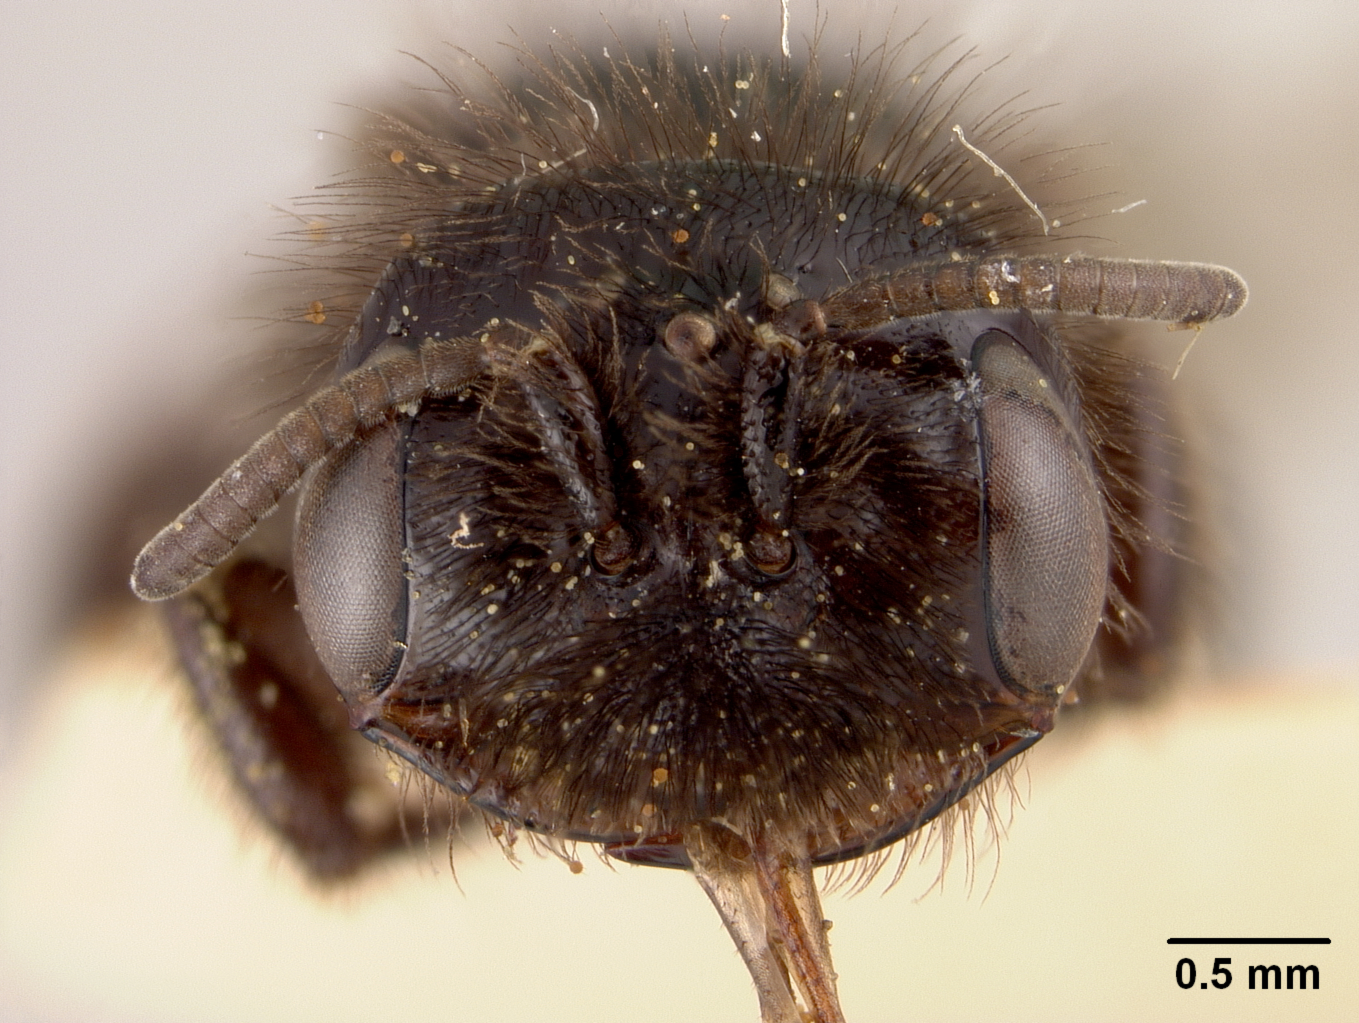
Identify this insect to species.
Panurgus dentipes
